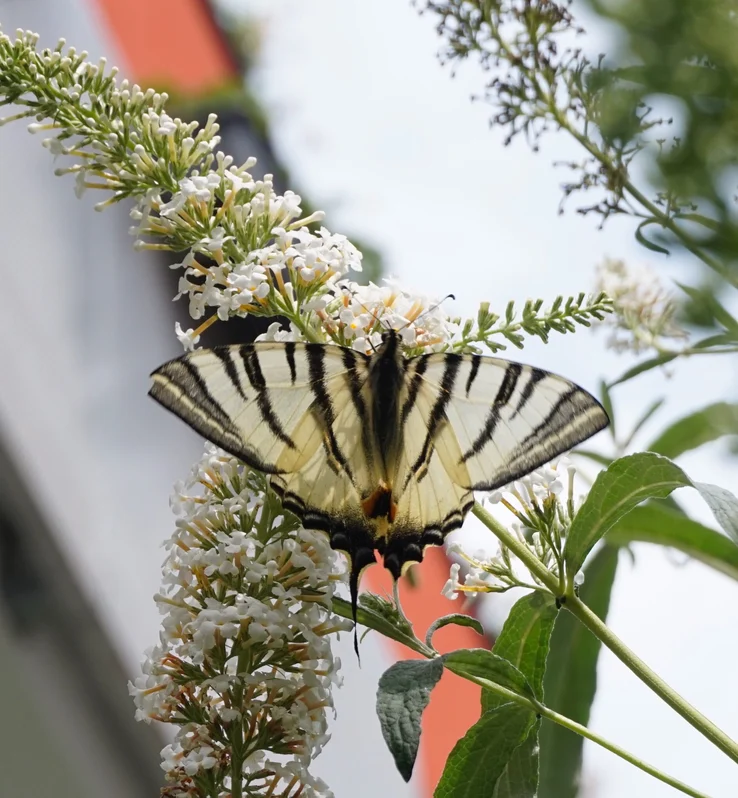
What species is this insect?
Iphiclides podalirius
